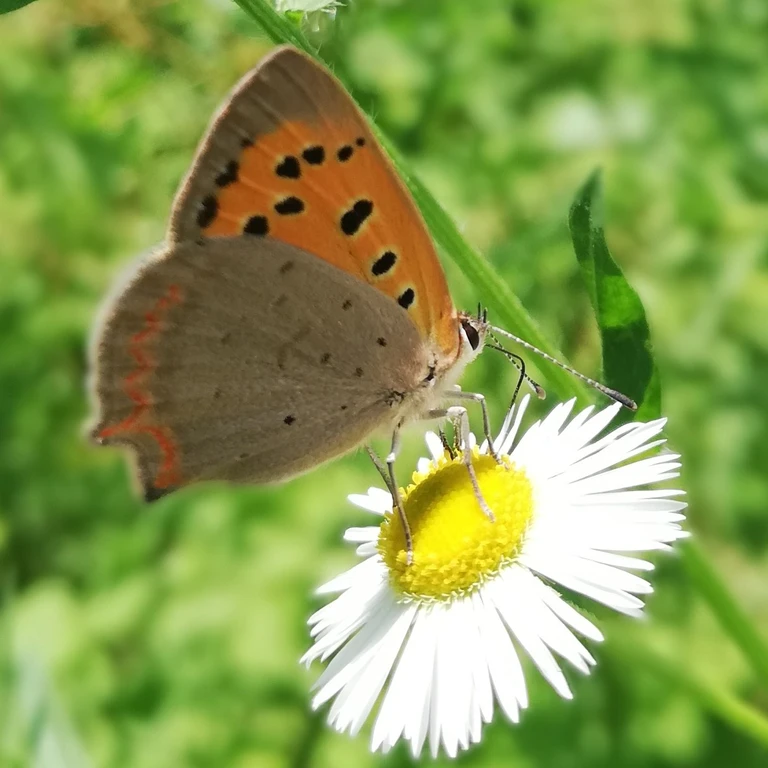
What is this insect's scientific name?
Lycaena phlaeas
